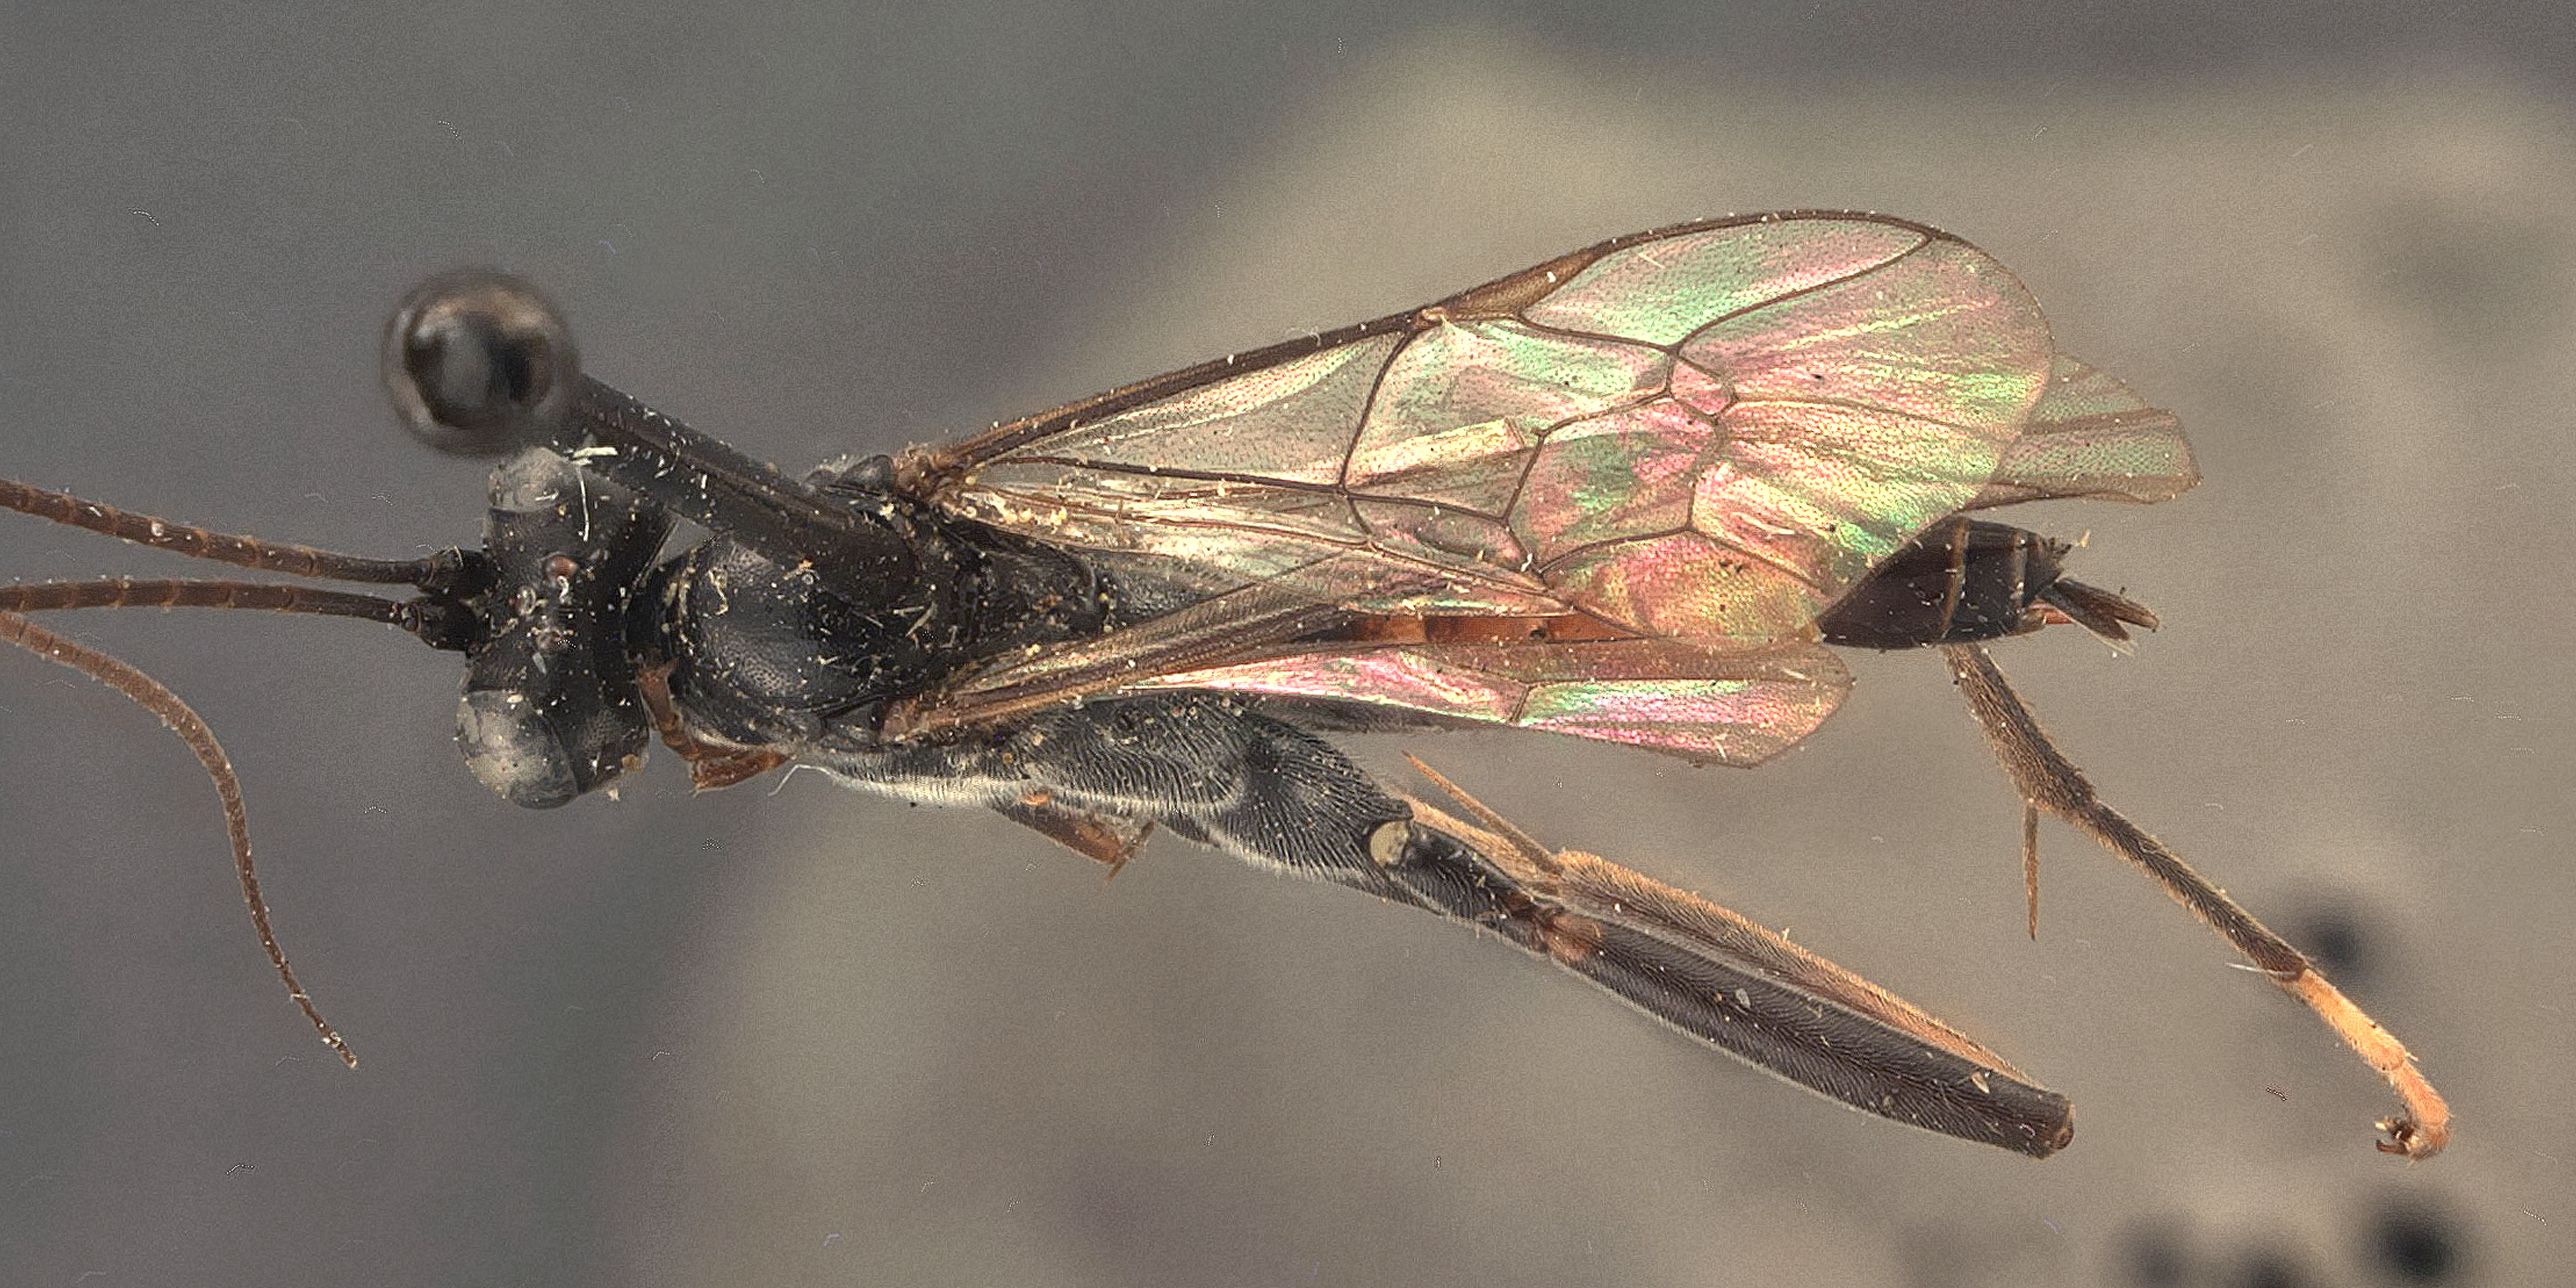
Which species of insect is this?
Exetastes rufobalteatus
